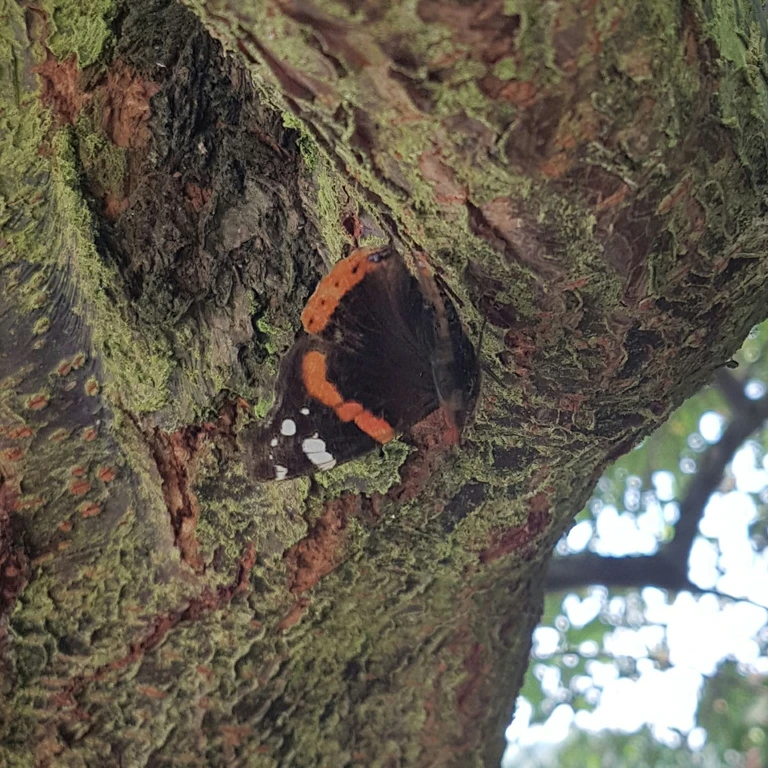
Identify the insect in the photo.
Vanessa atalanta
